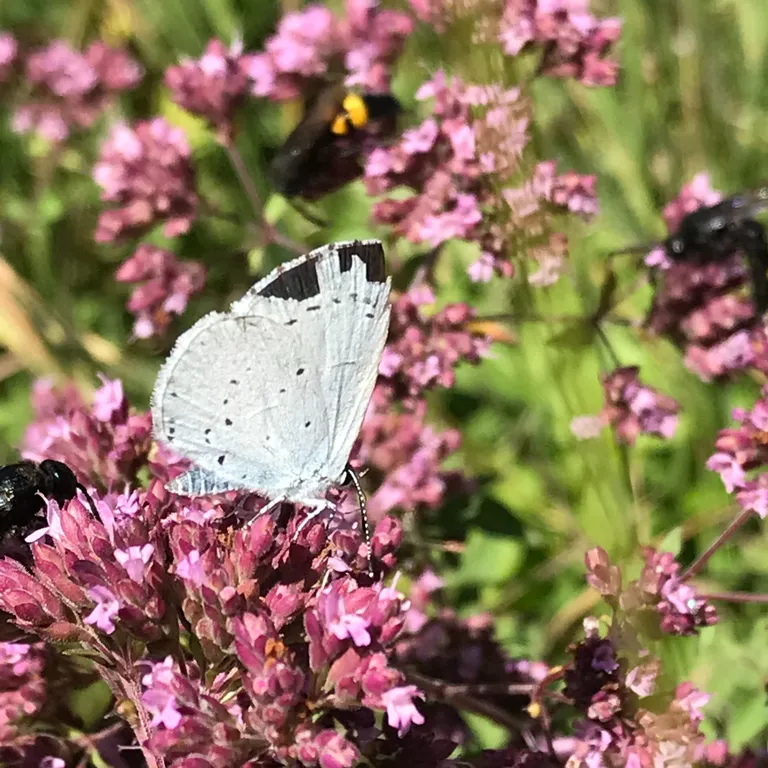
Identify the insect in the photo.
Celastrina argiolus
